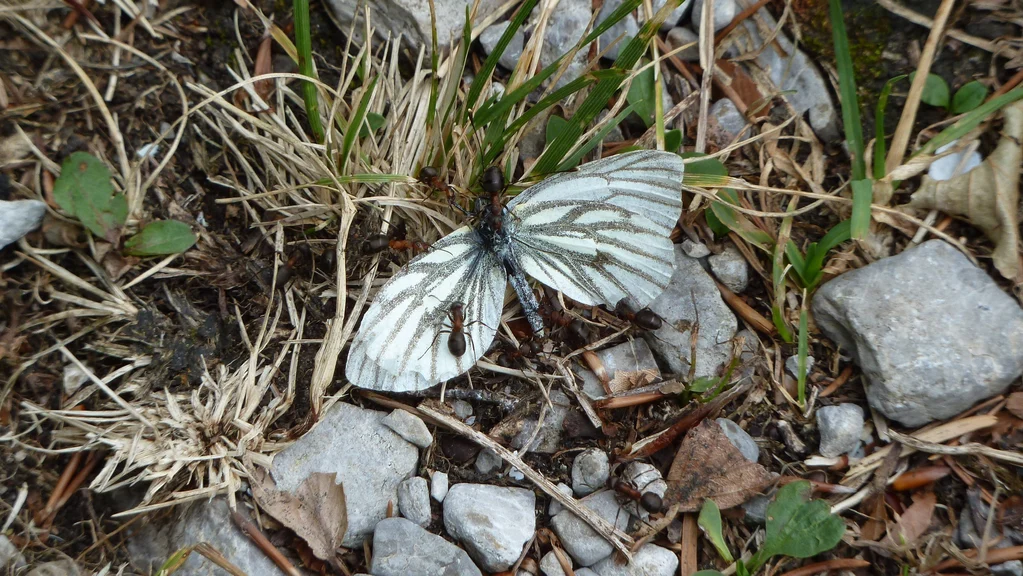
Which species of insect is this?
Pieris napi
